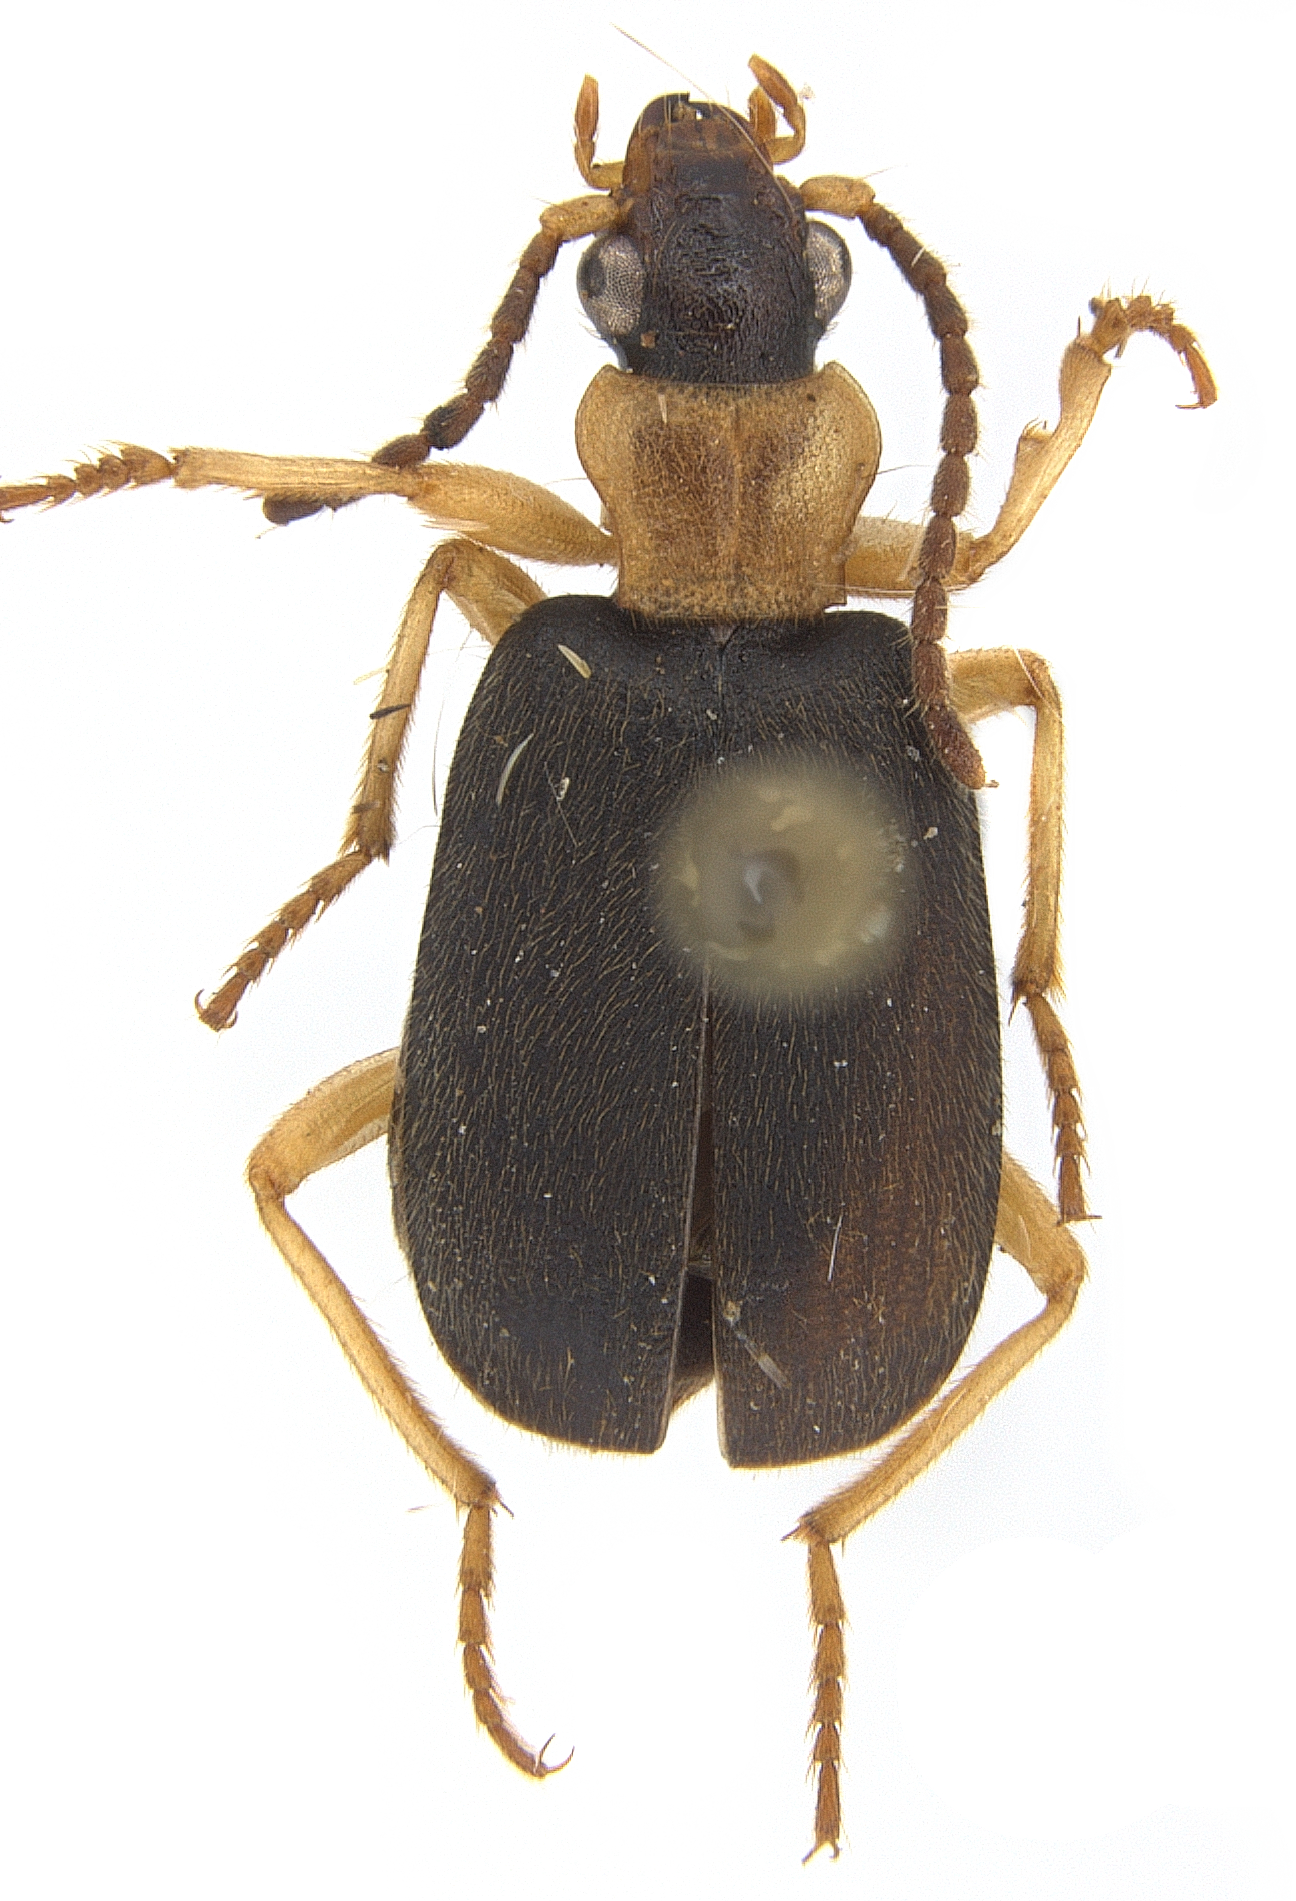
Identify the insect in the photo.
Styphlomerus fusciceps
